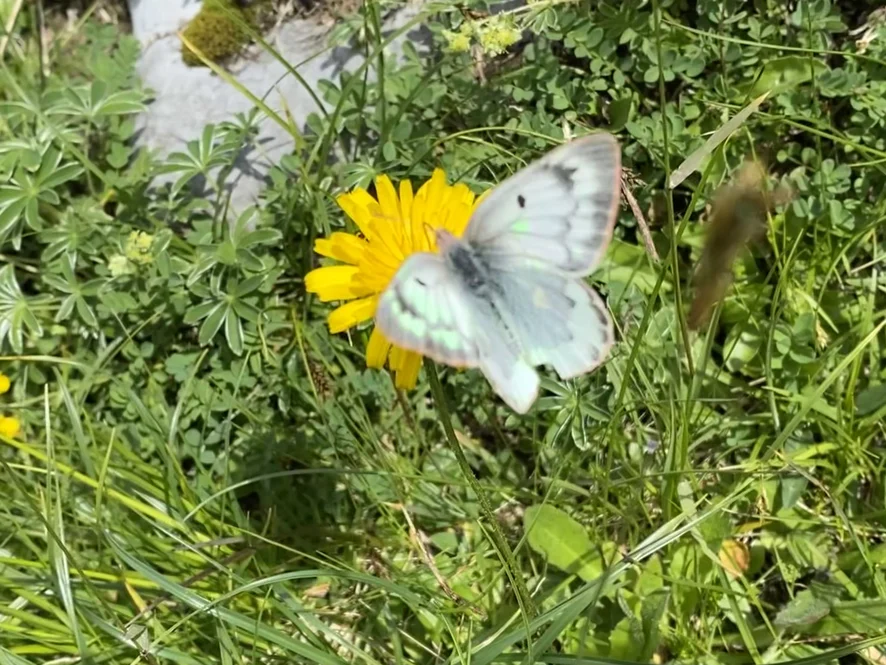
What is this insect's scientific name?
Colias phicomone
